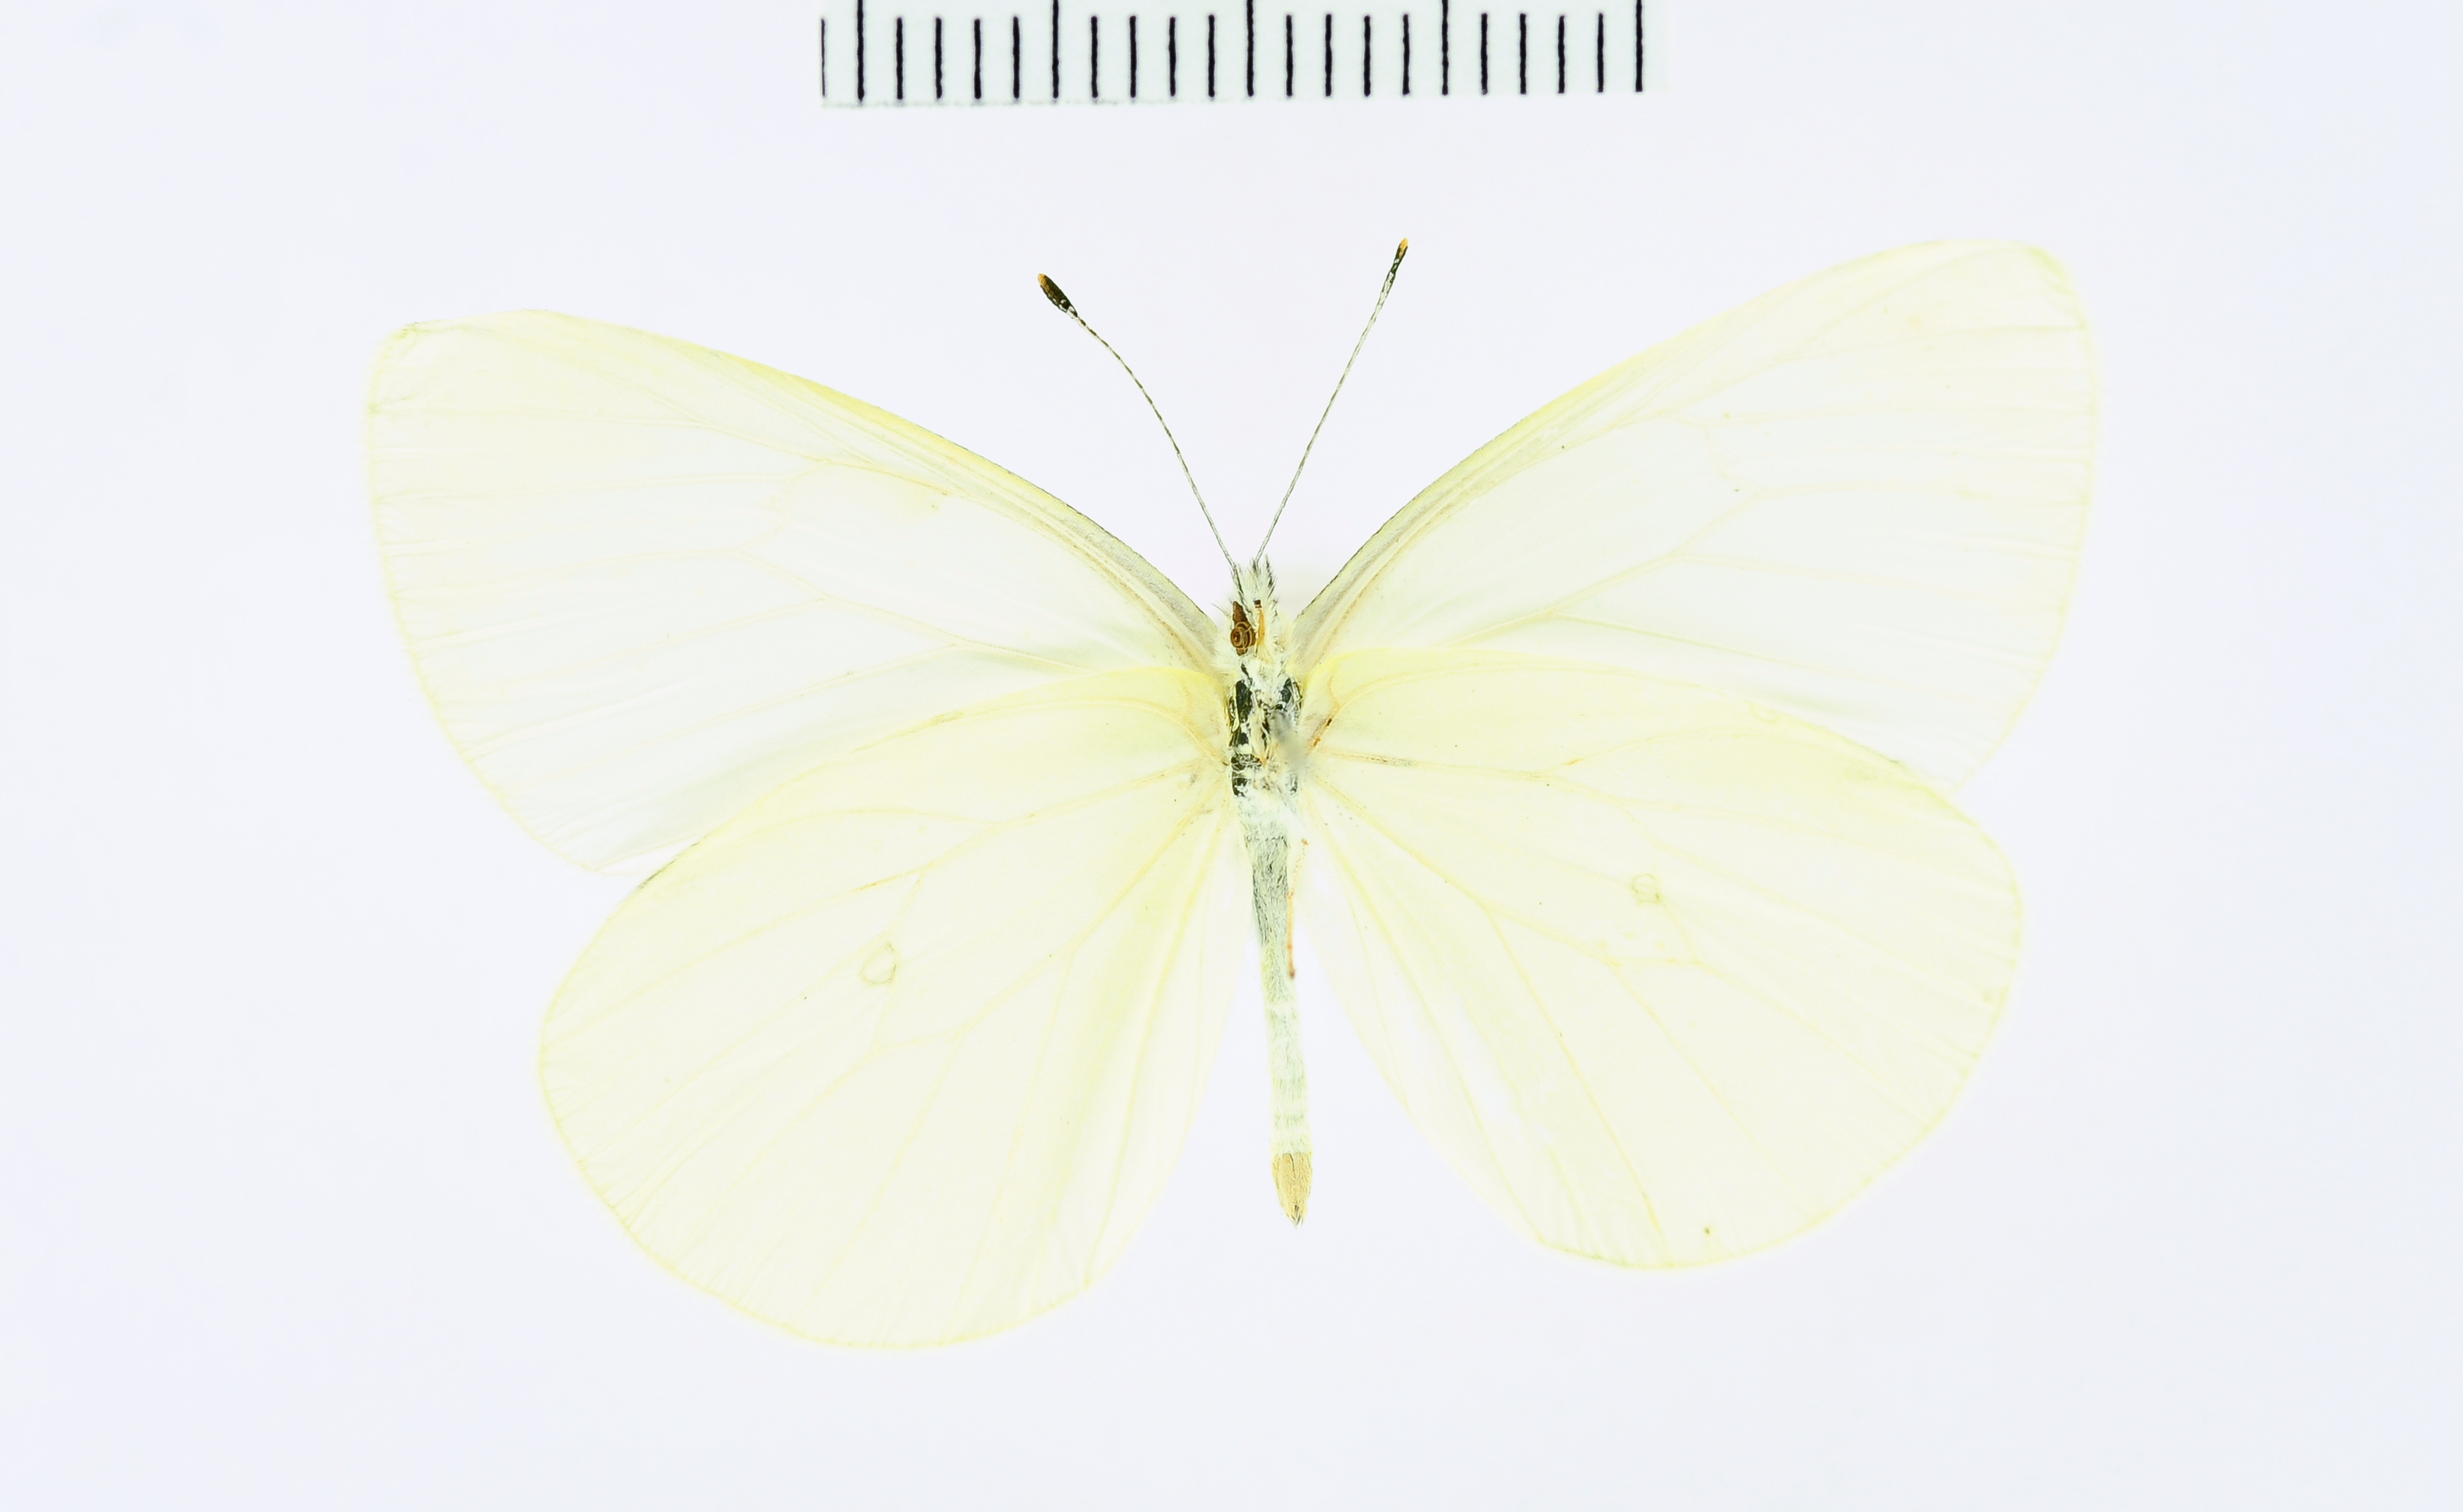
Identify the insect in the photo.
Pieris napi
